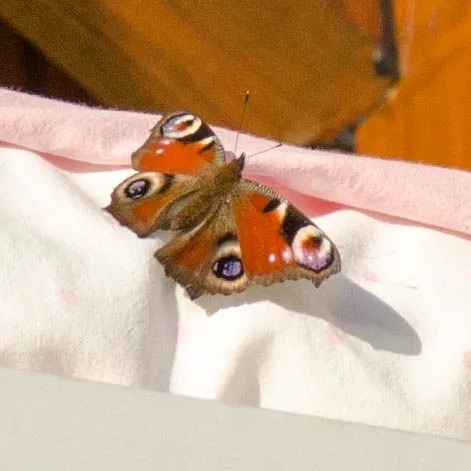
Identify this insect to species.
Aglais io
